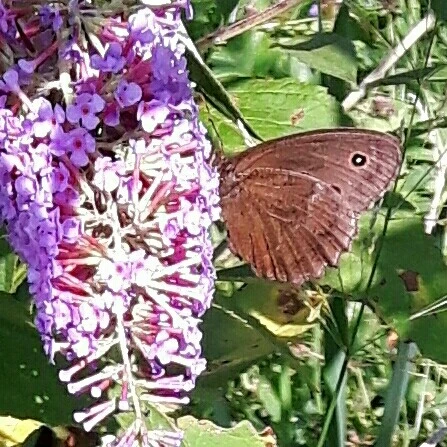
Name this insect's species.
Minois dryas
